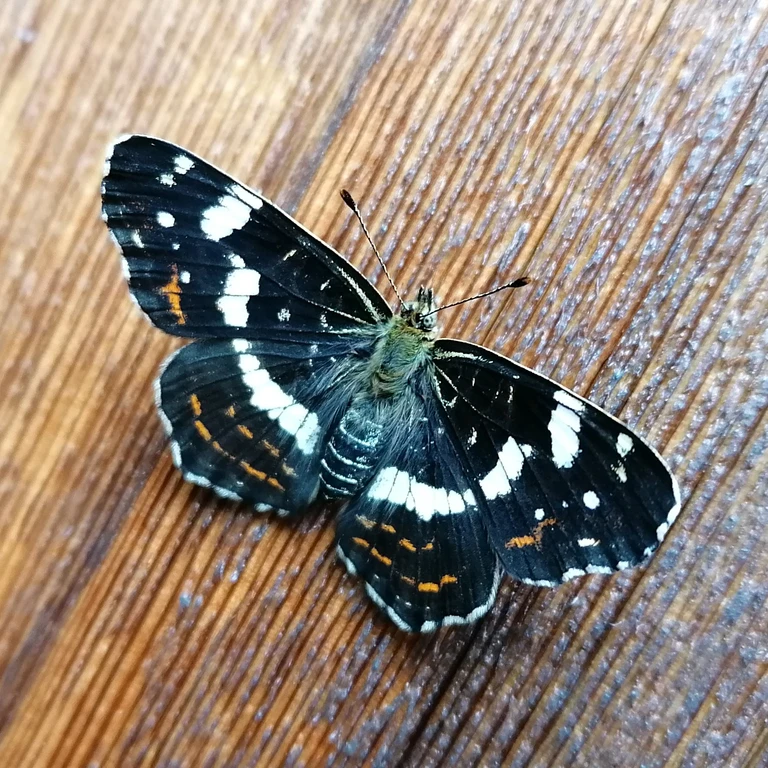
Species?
Araschnia levana
